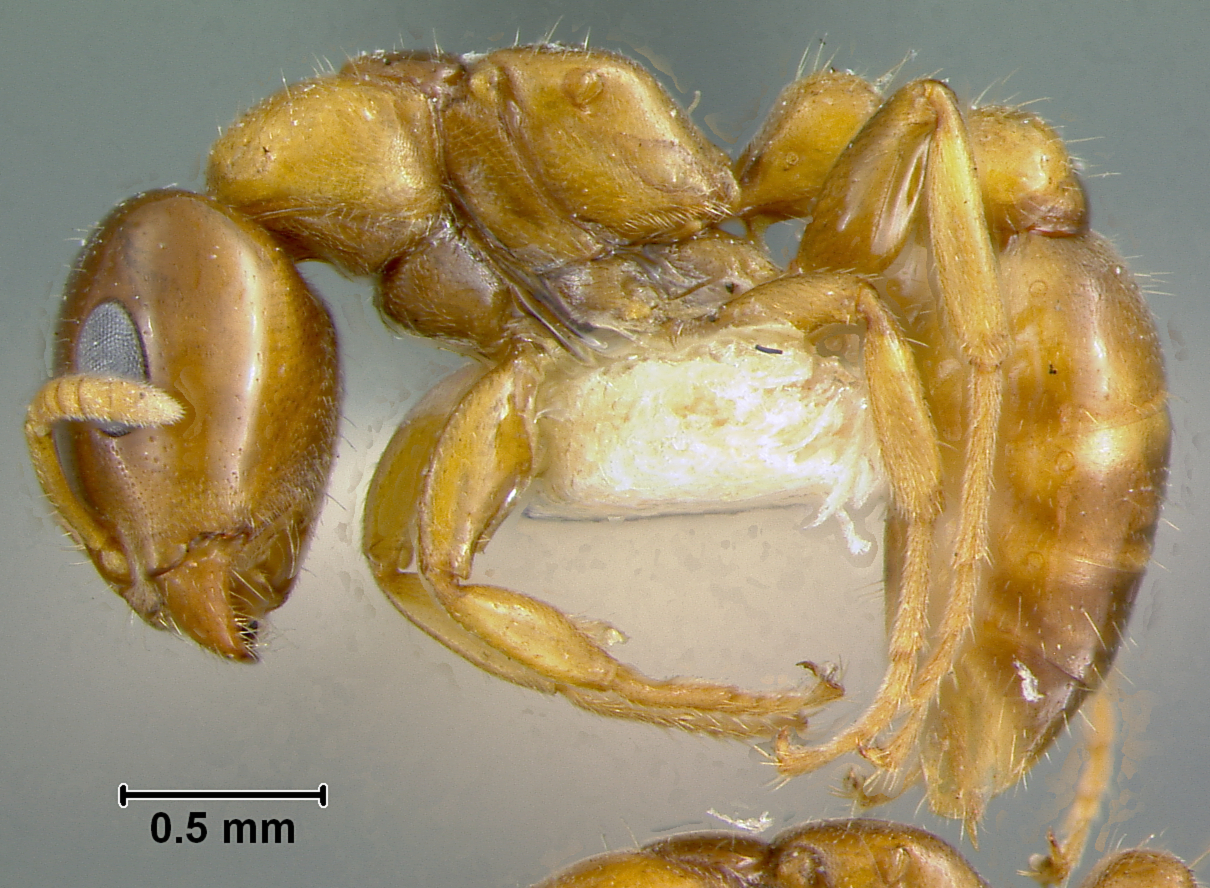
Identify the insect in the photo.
Pseudomyrma maligna
